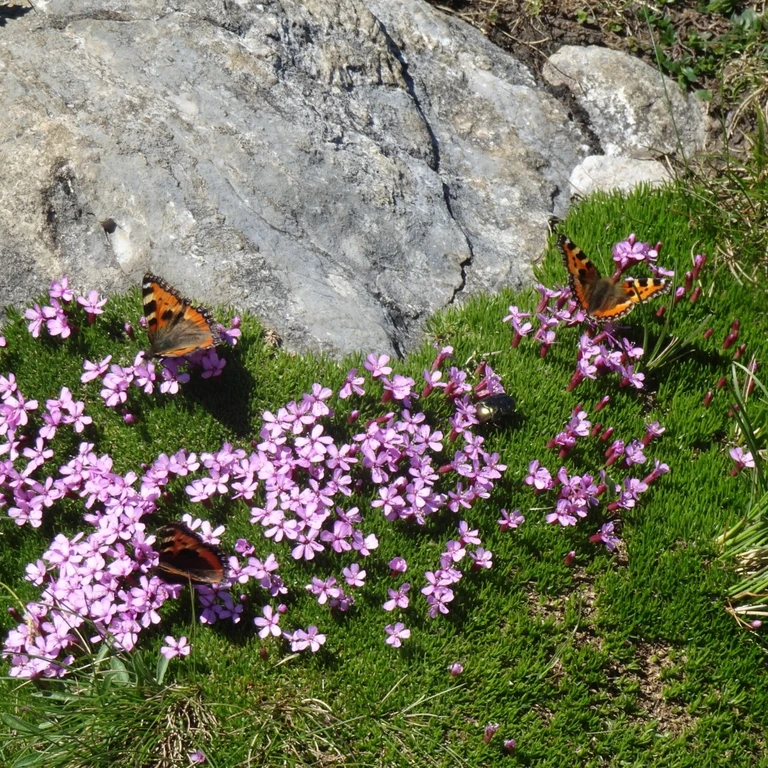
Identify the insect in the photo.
Aglais urticae
